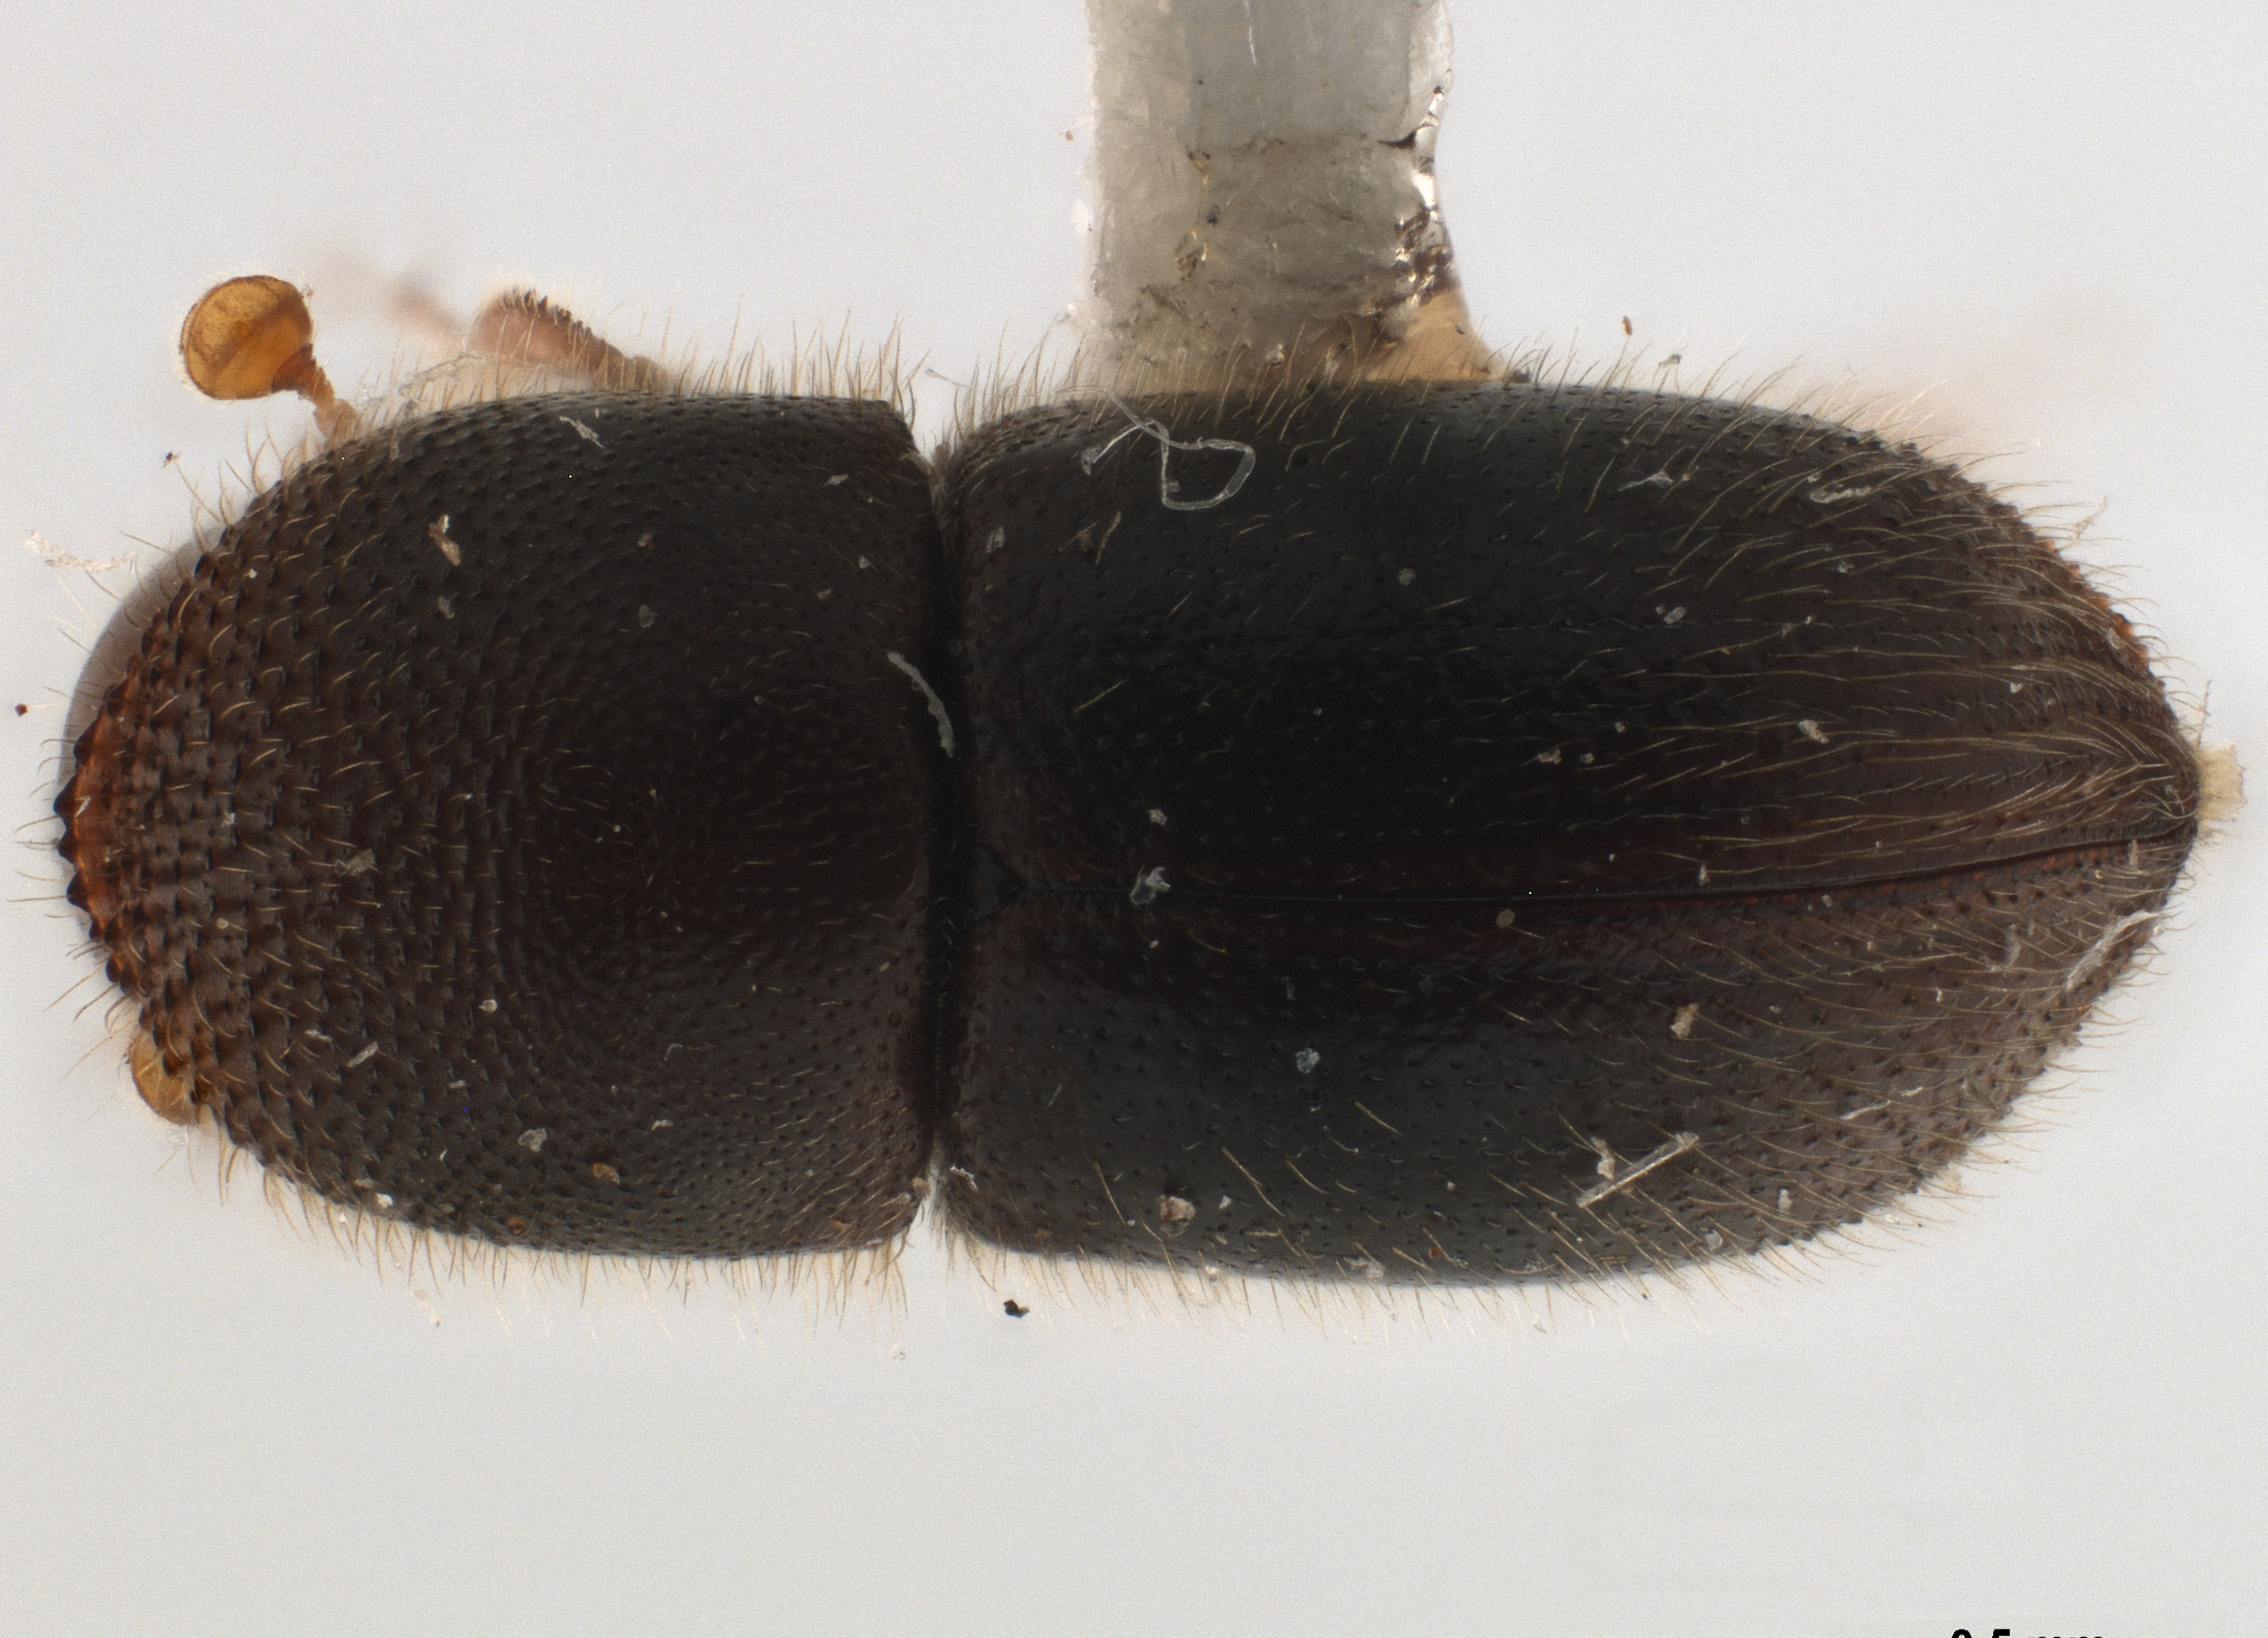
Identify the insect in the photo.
Dryocoetoides monachus
